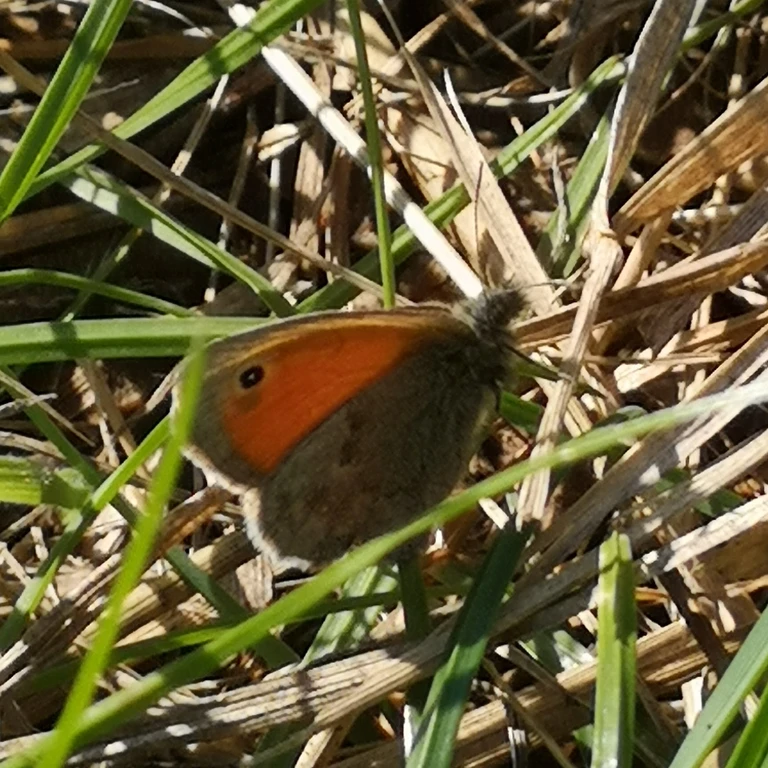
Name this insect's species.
Coenonympha pamphilus
